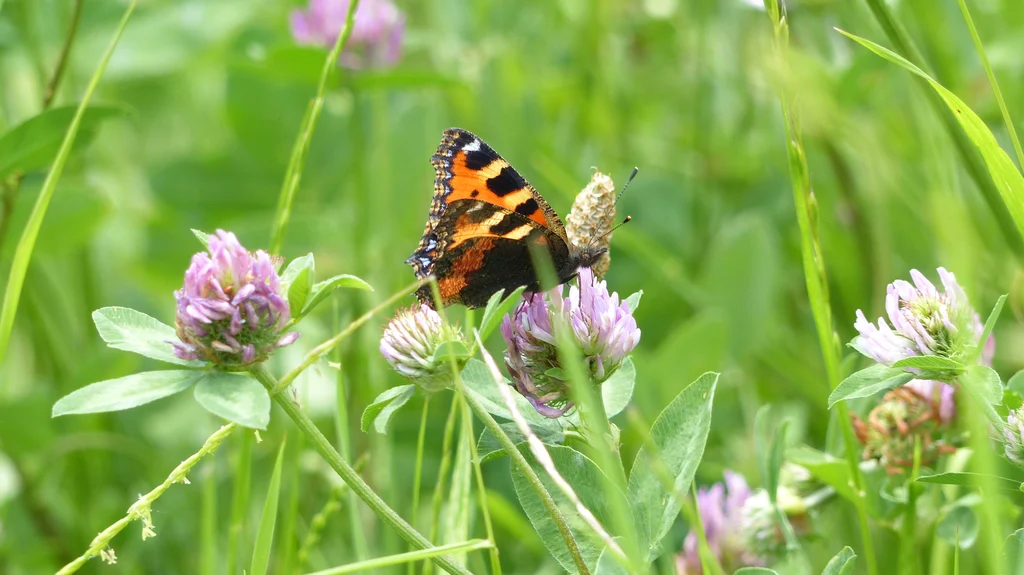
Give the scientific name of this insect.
Aglais urticae
